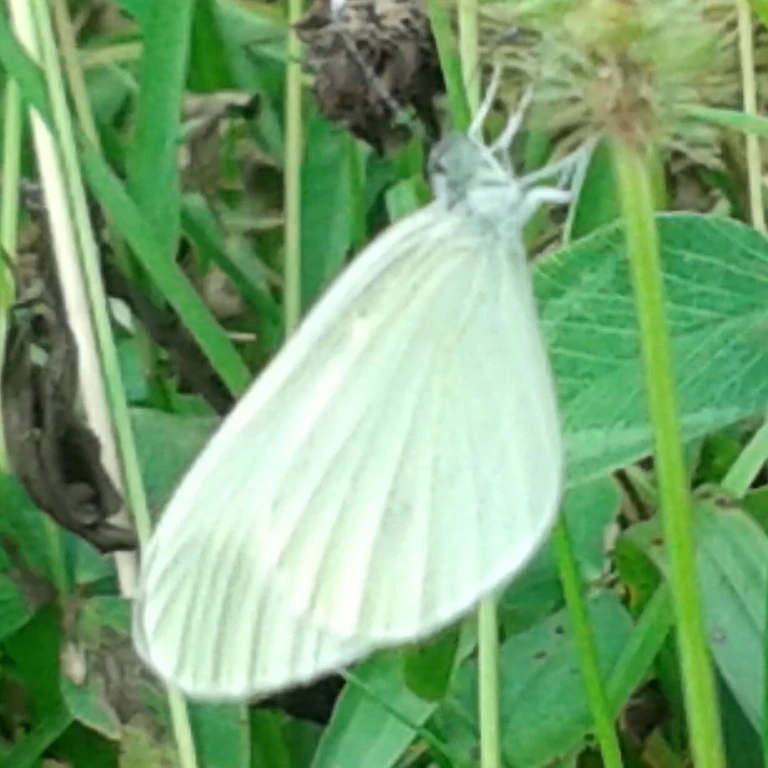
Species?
Leptidea sinapis/juvernica
